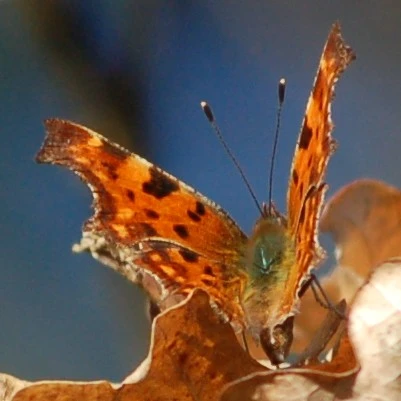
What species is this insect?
Polygonia c-album
